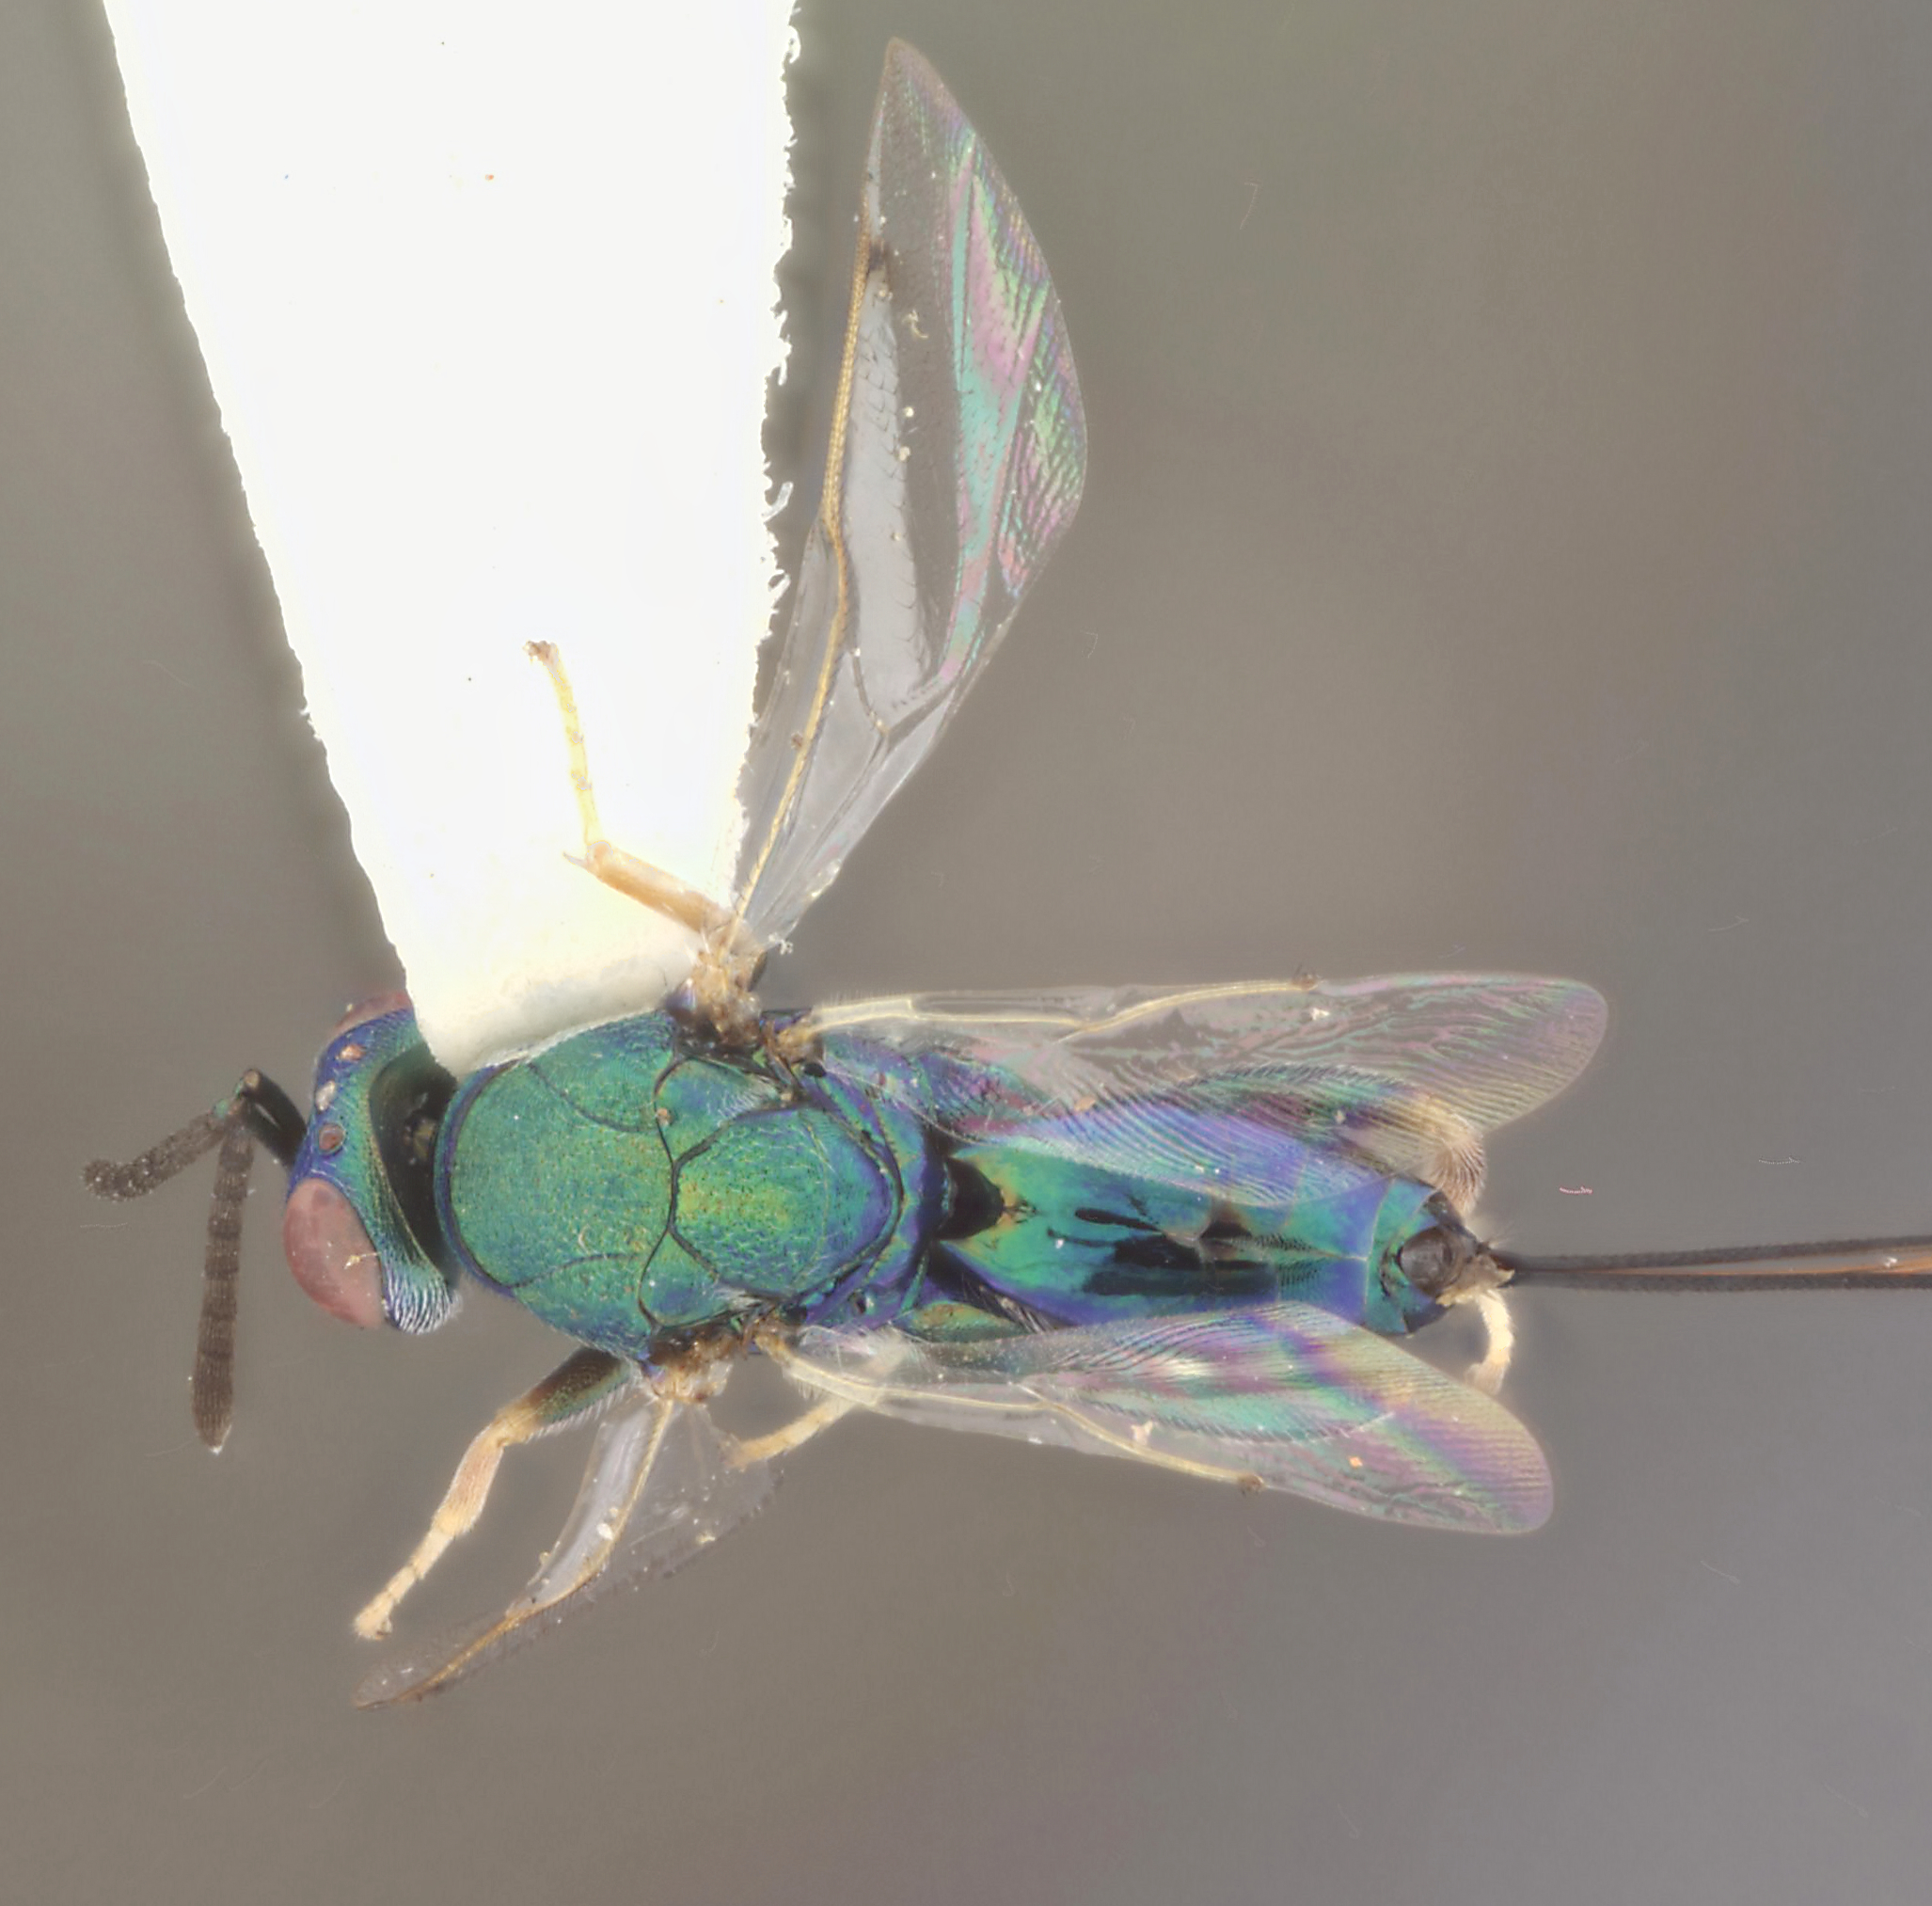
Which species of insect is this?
Callimome fullawayi
